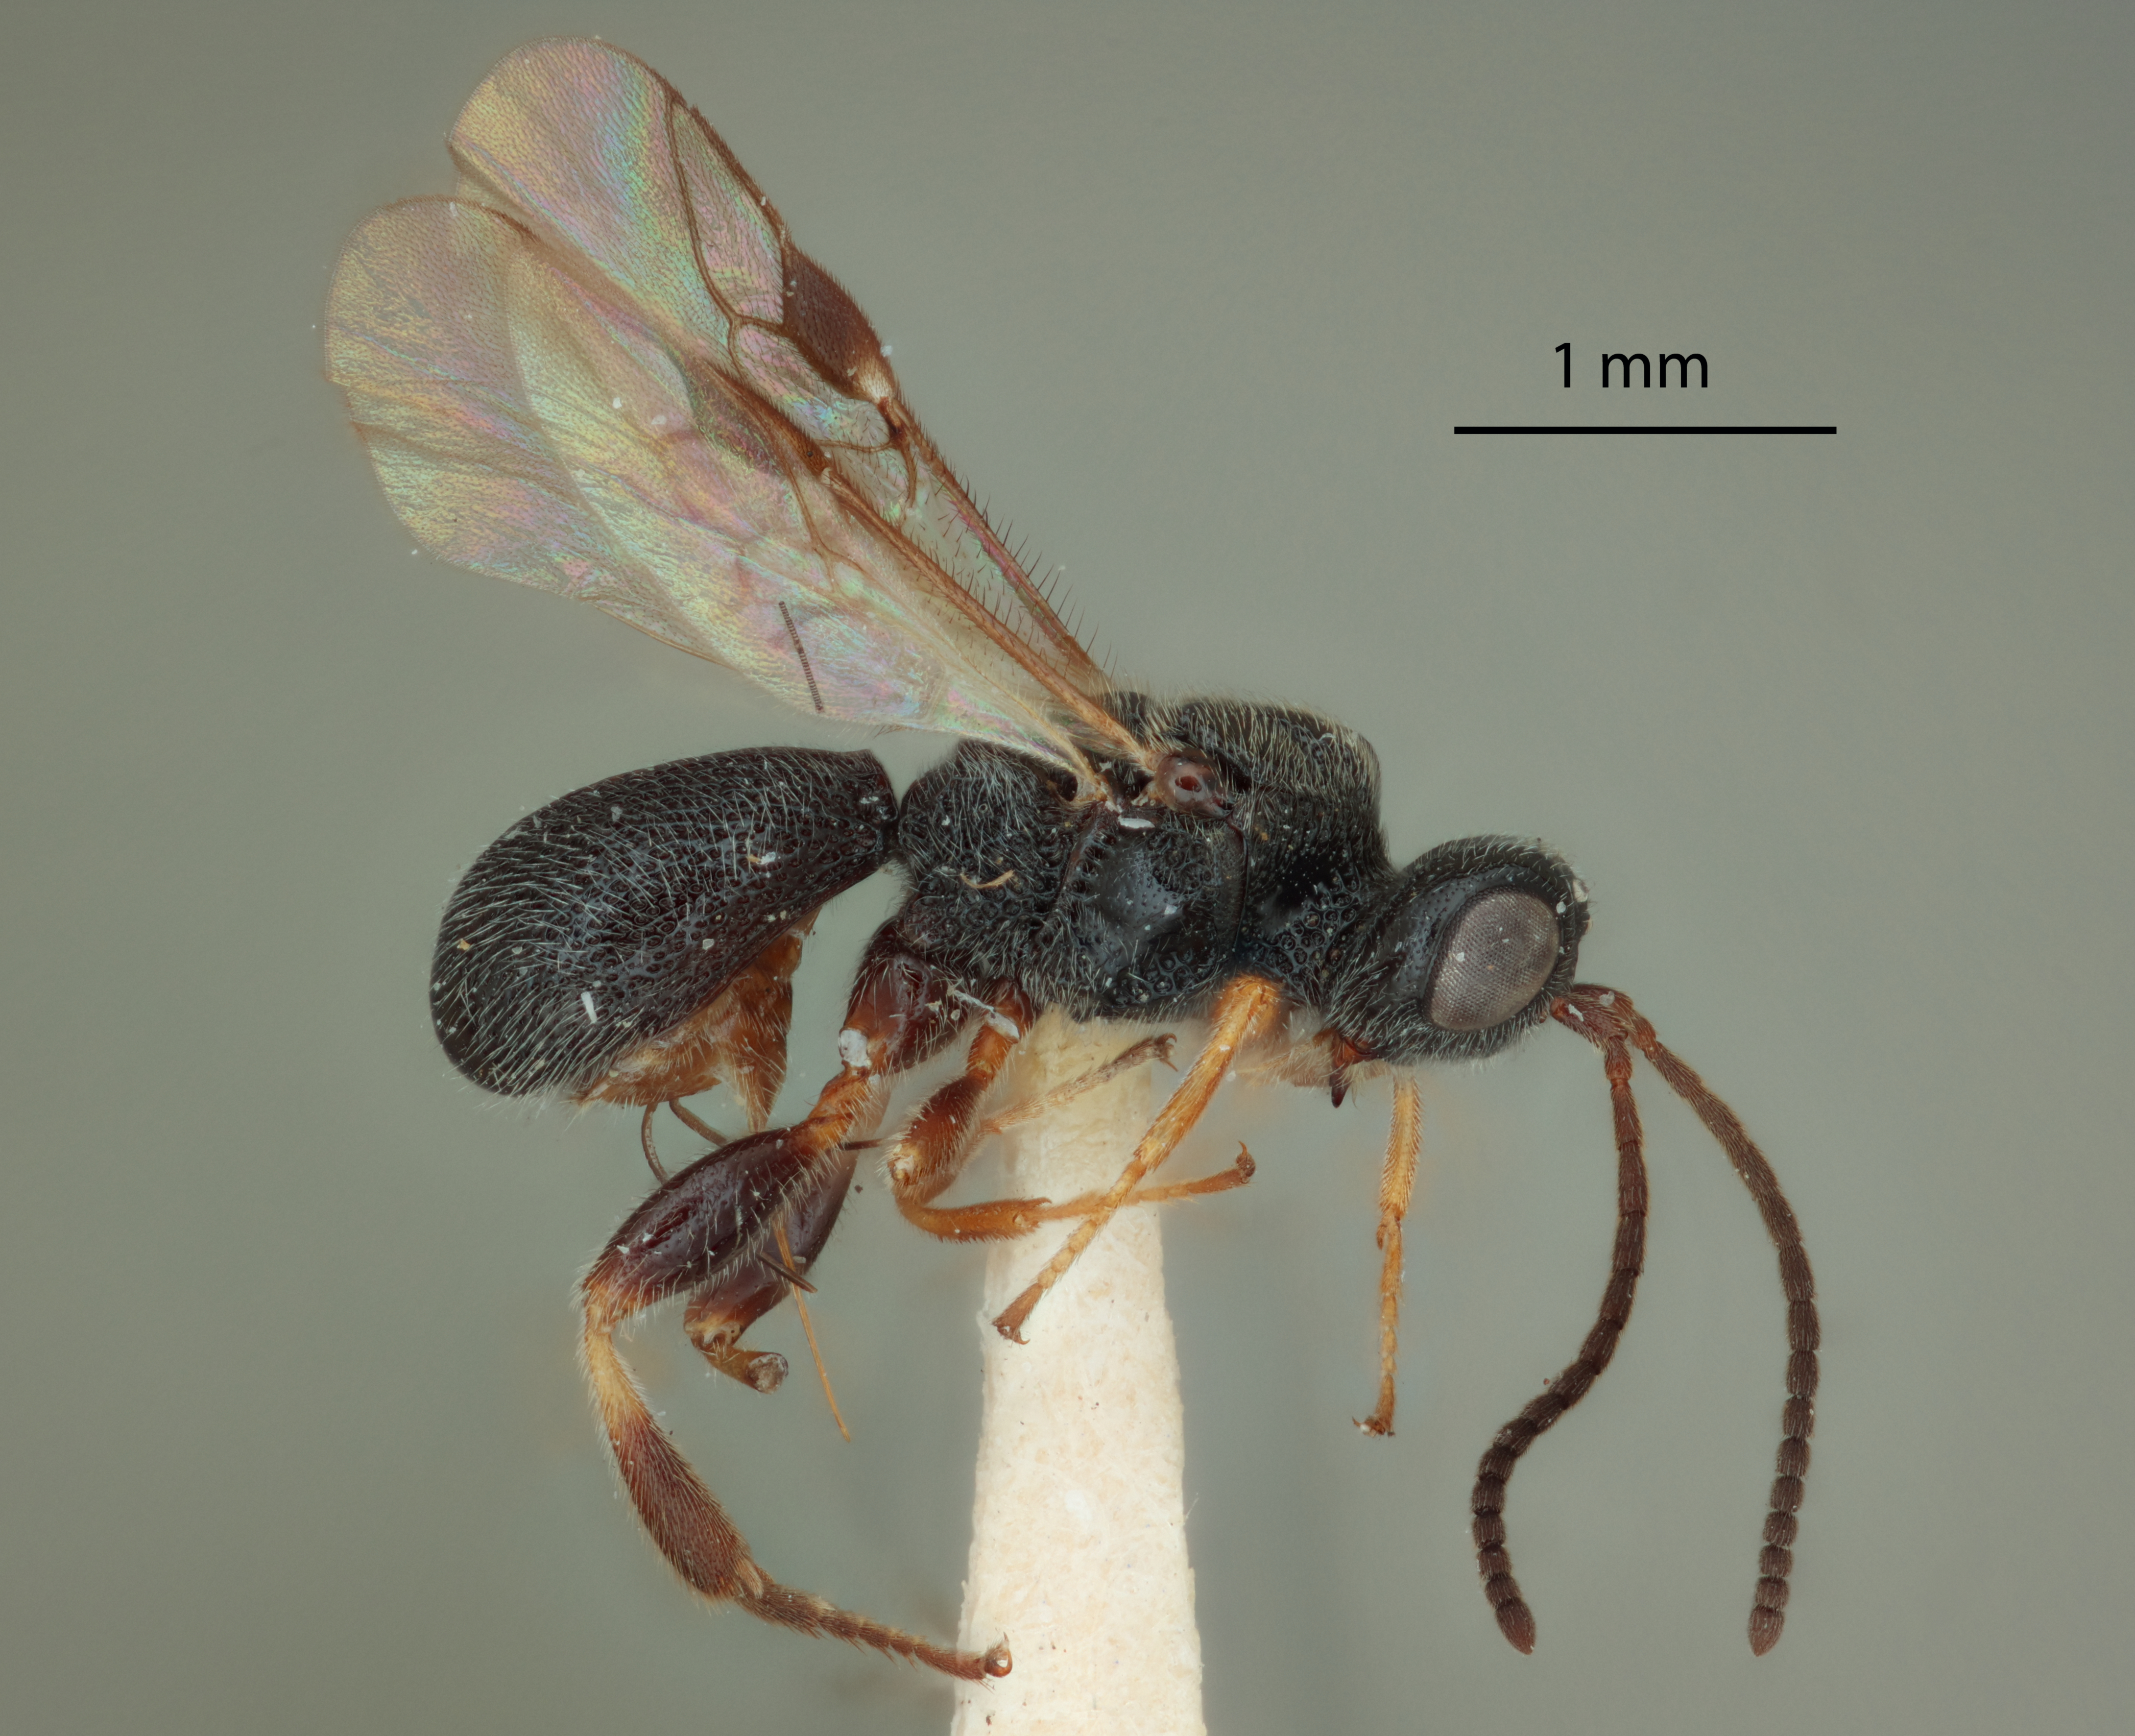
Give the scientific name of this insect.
Urosigalphus cauius
